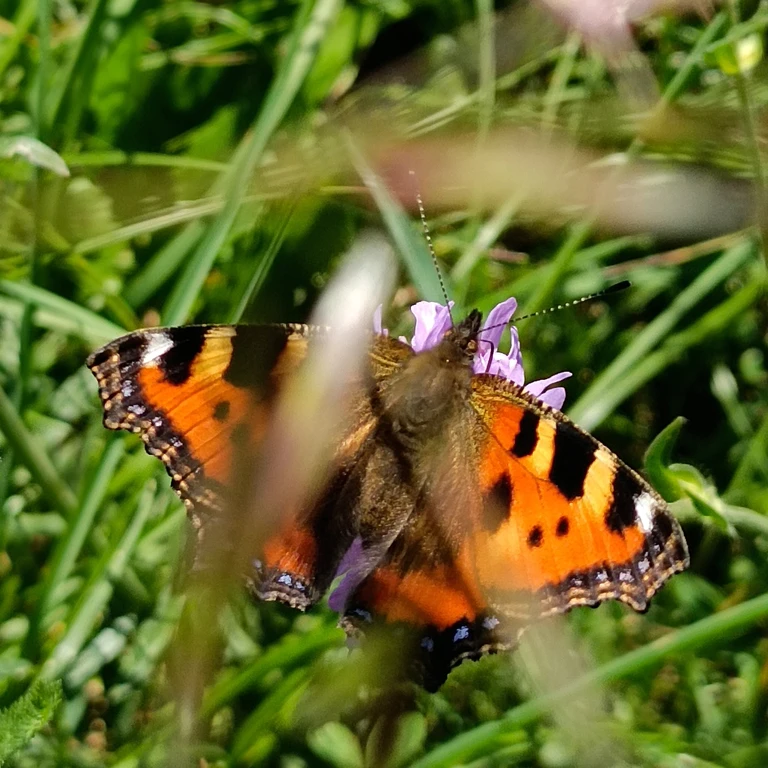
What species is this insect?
Aglais urticae
